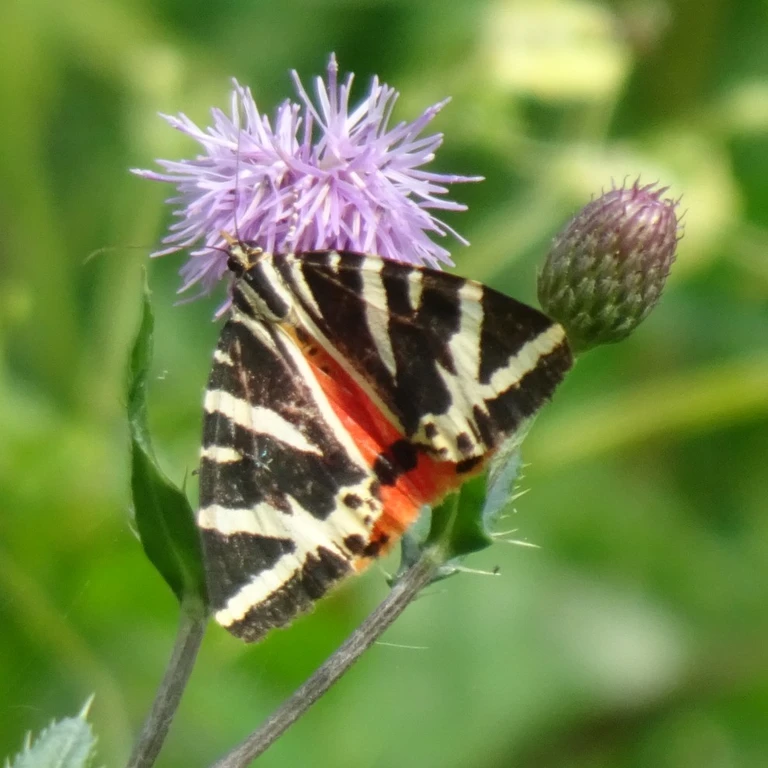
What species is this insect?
Euplagia quadripunctaria
